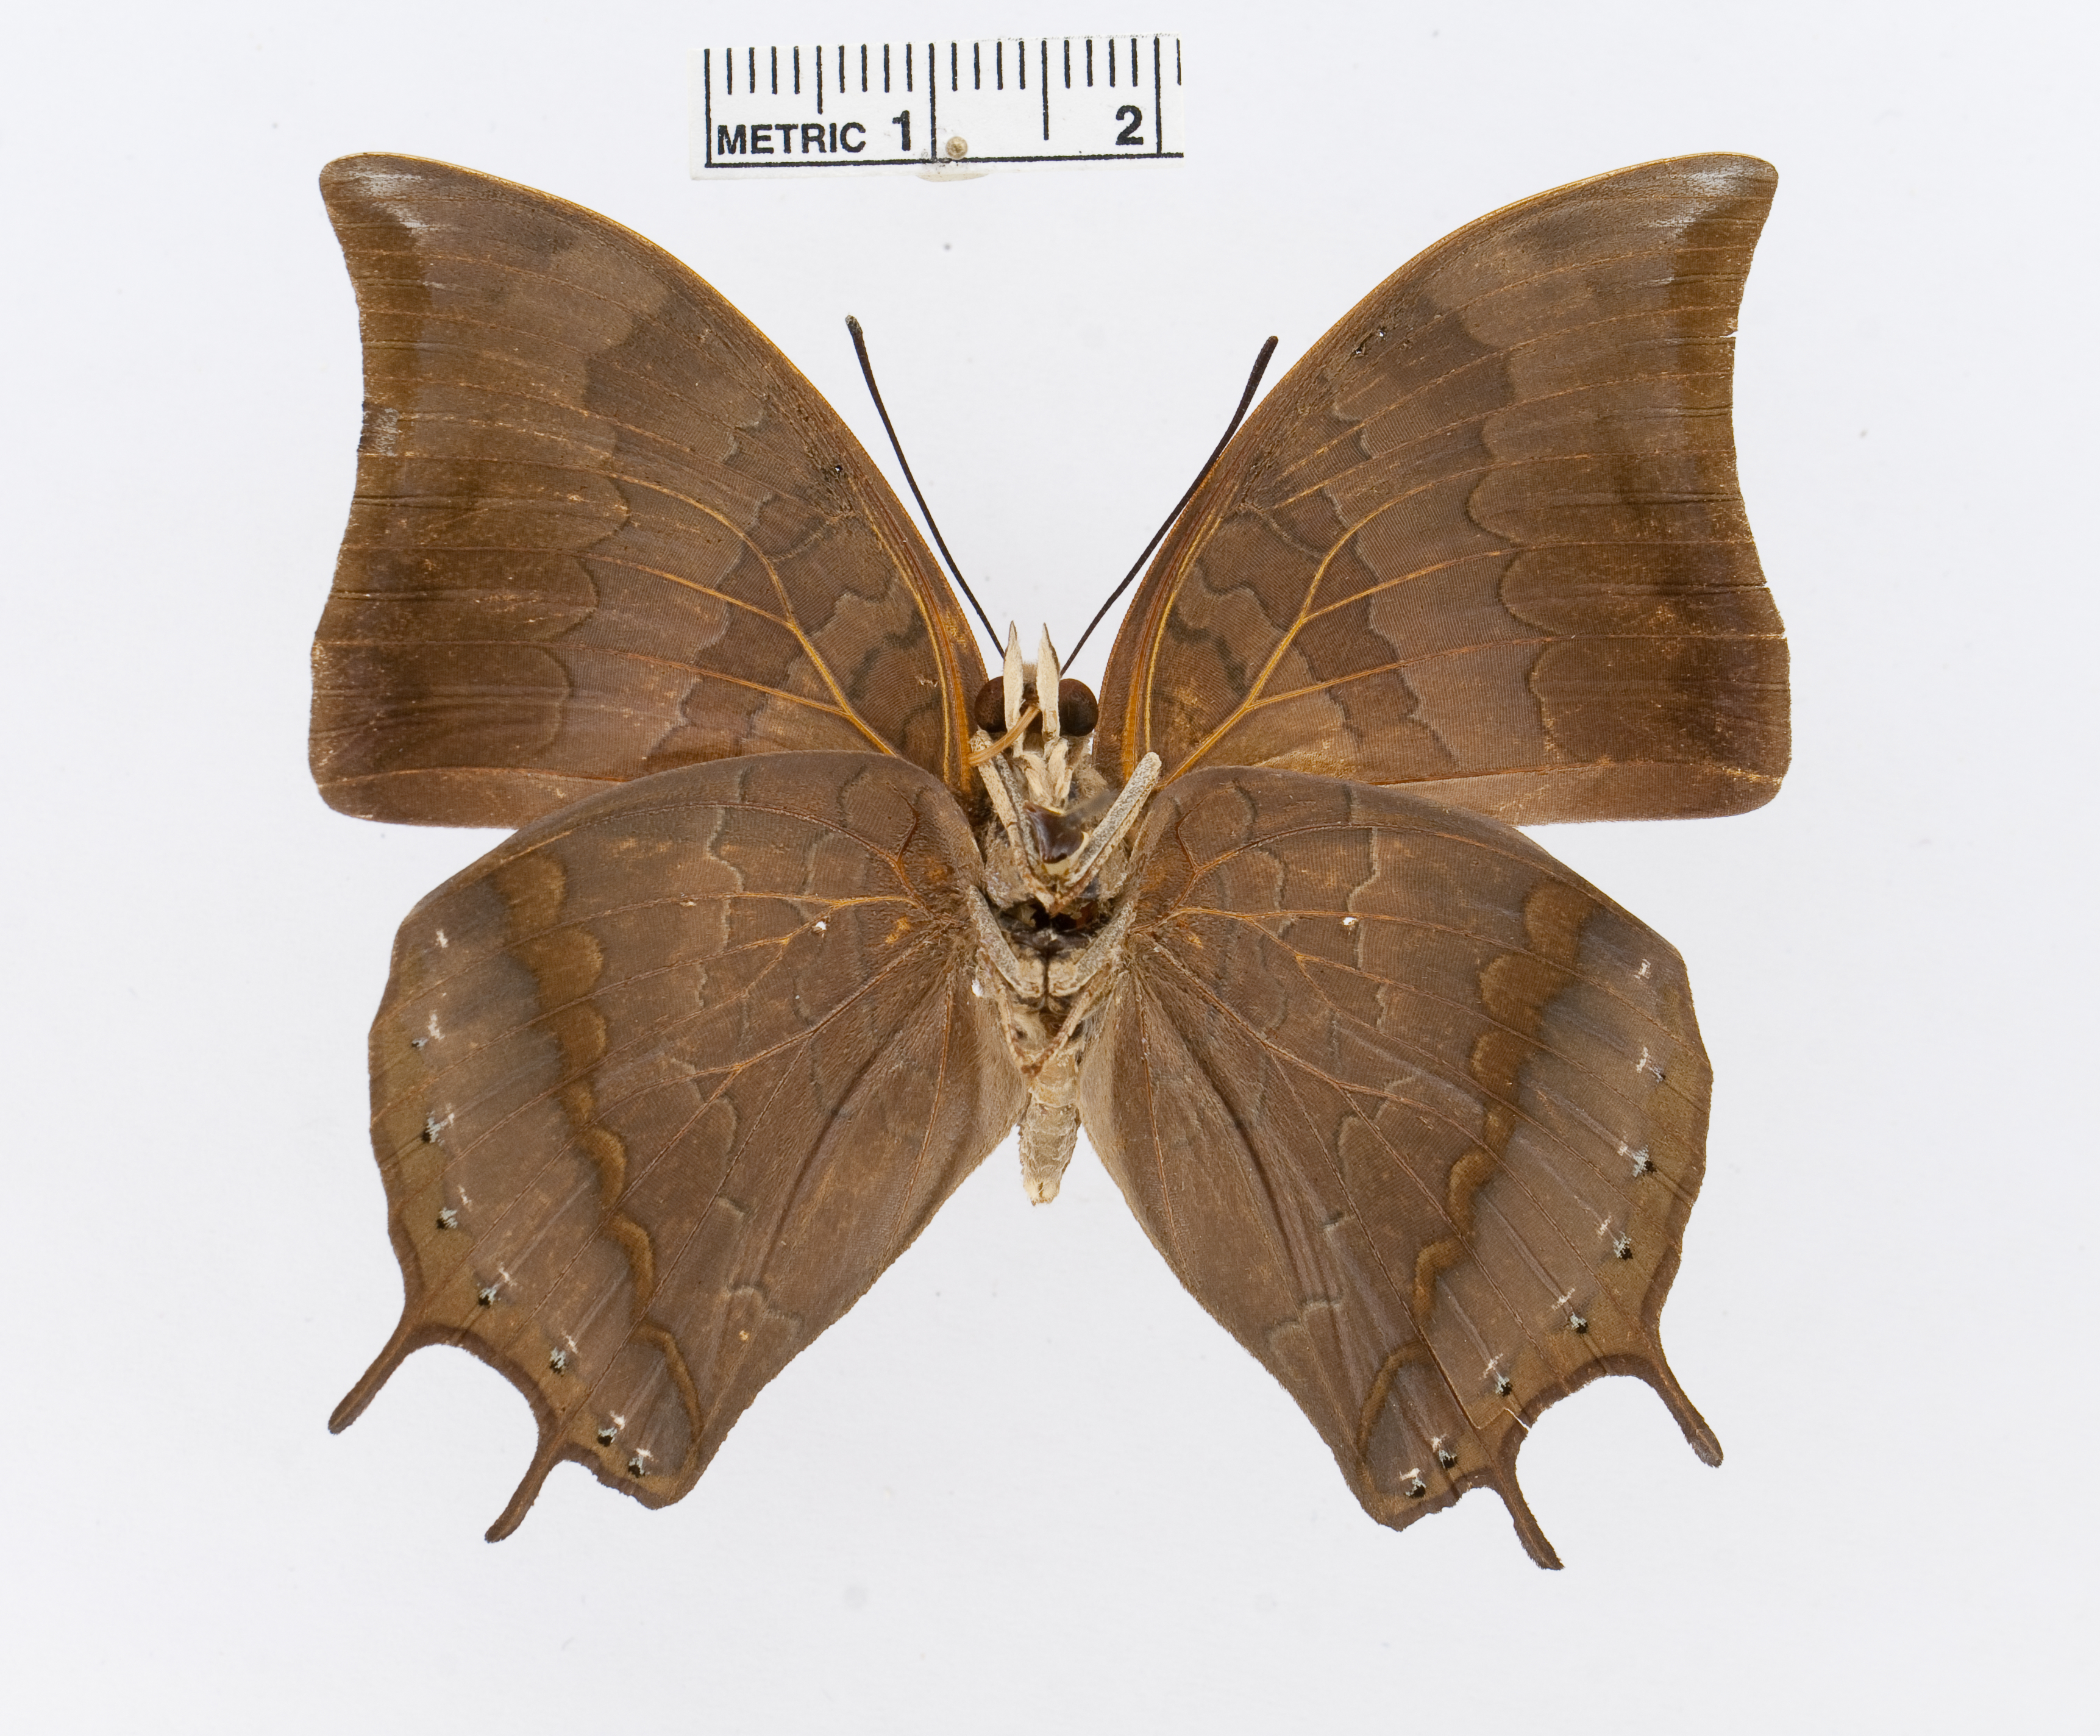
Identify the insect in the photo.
Charaxes antonius
